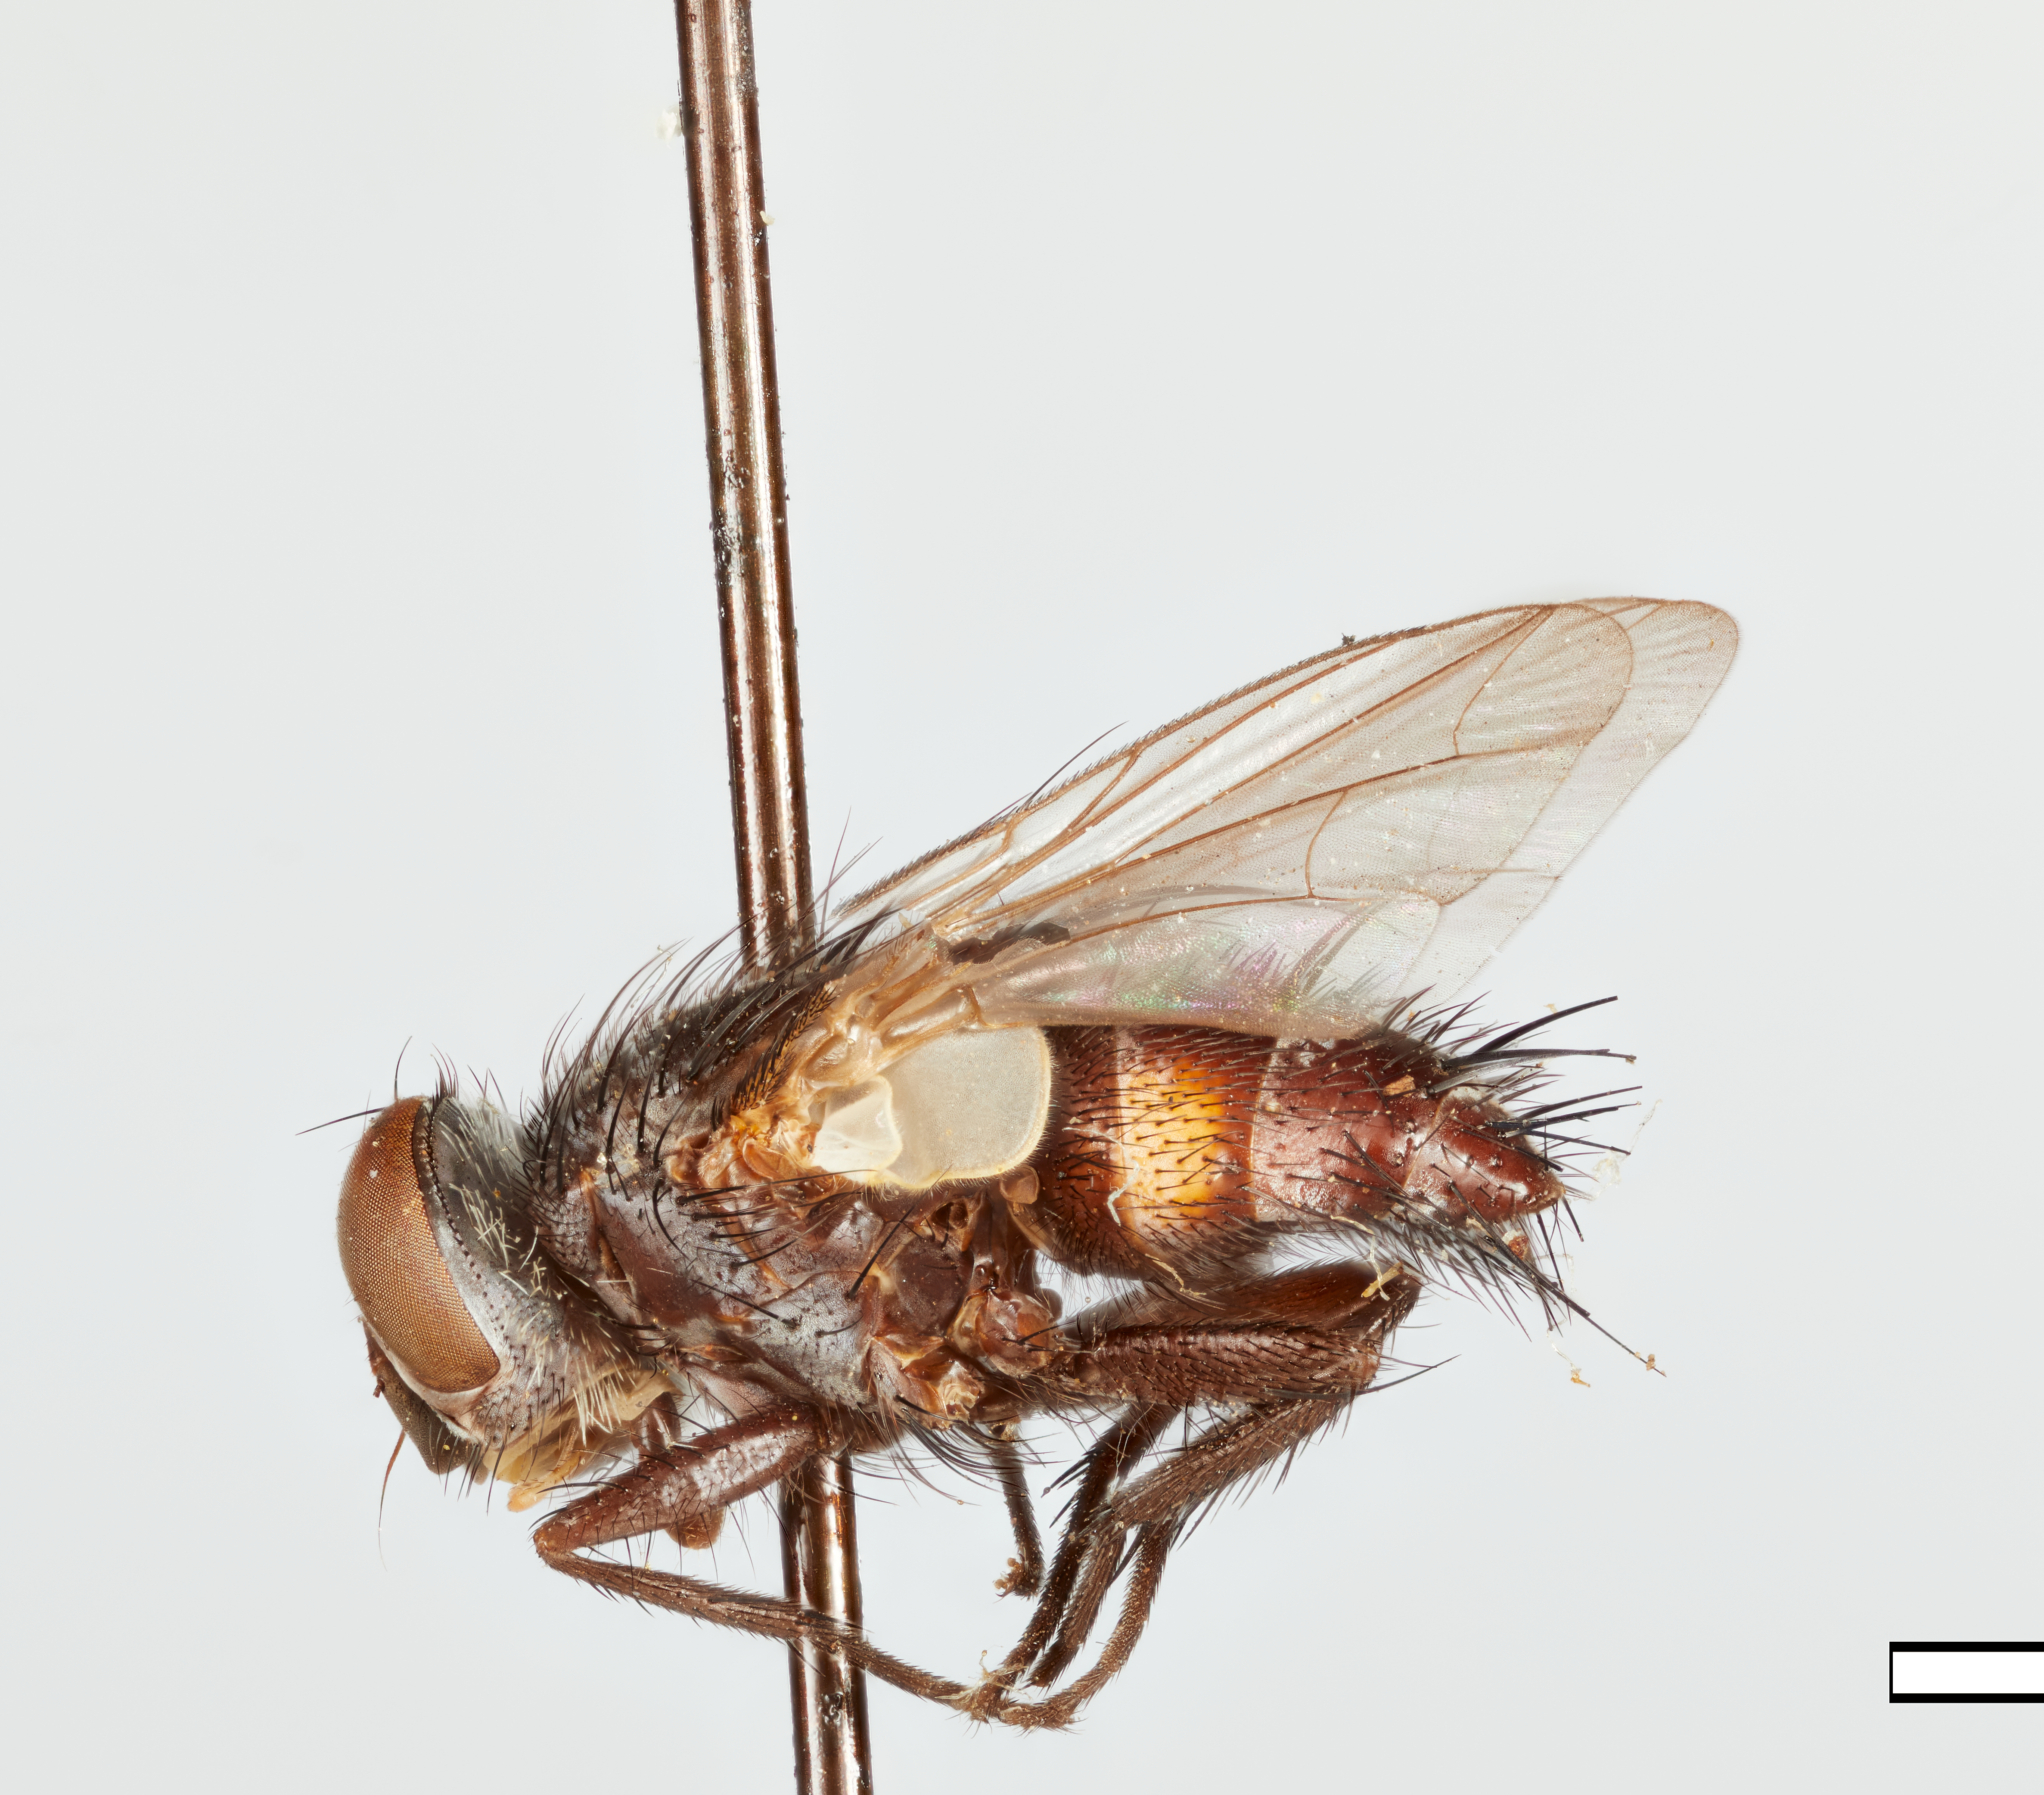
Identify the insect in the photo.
Neophryxe psychidis
